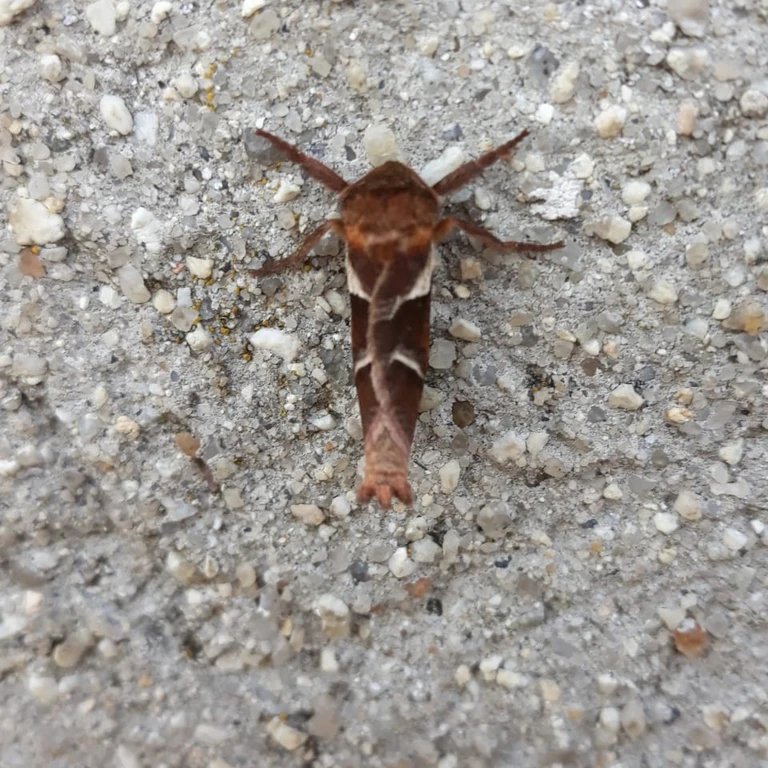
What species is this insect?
Triodia sylvina
